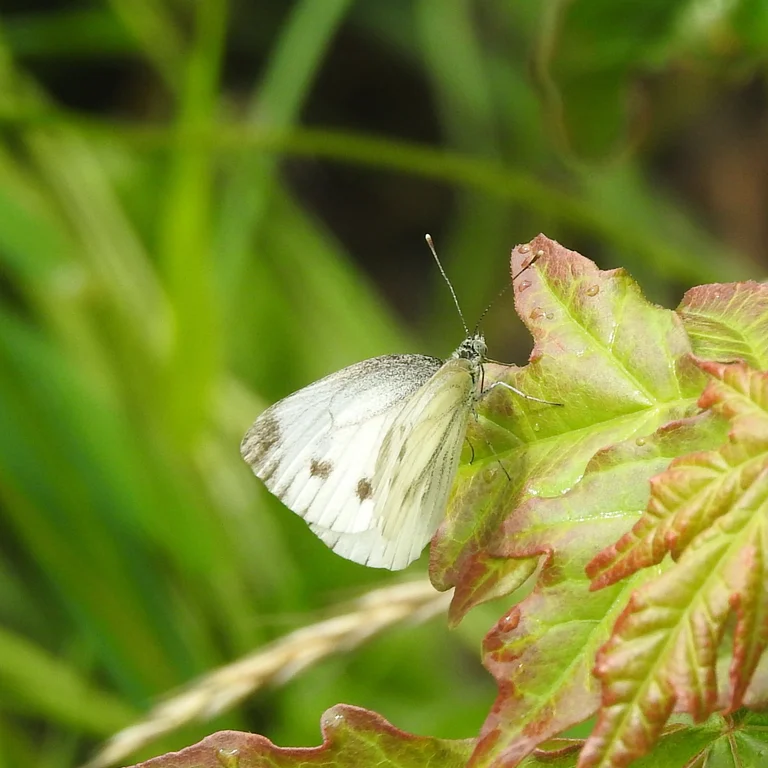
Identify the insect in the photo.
Pieris napi
